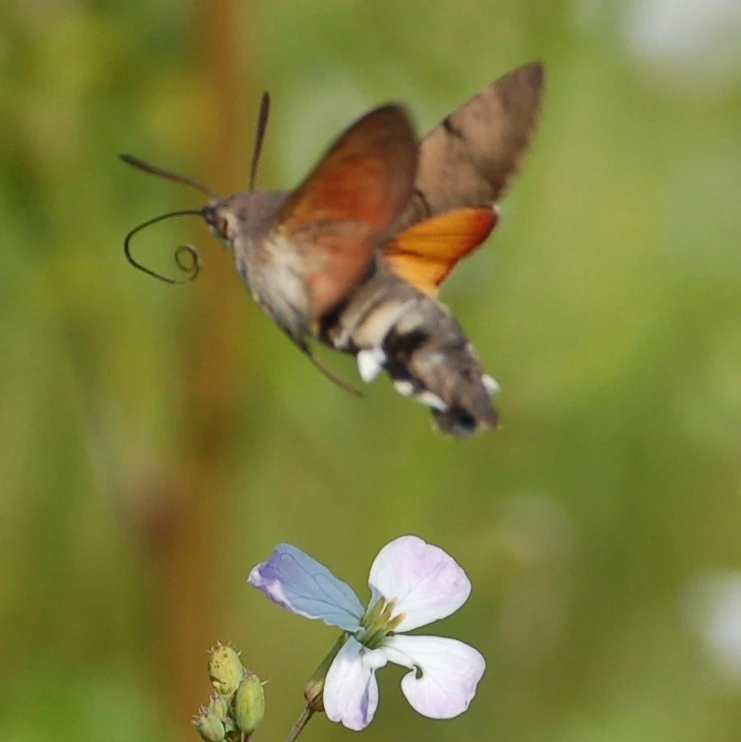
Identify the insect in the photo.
Macroglossum stellatarum
